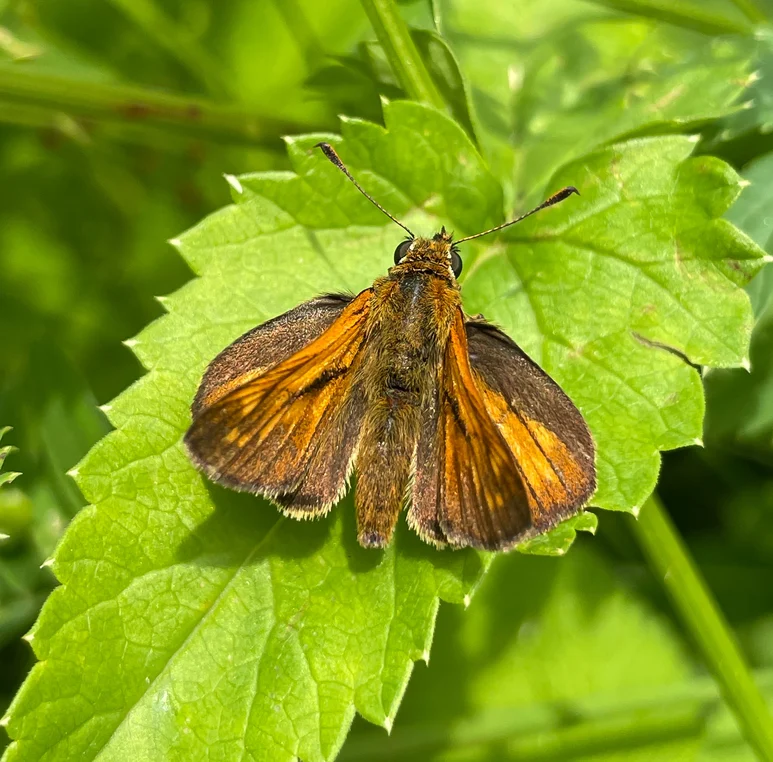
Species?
Ochlodes sylvanus (also Ochlodes venata)
